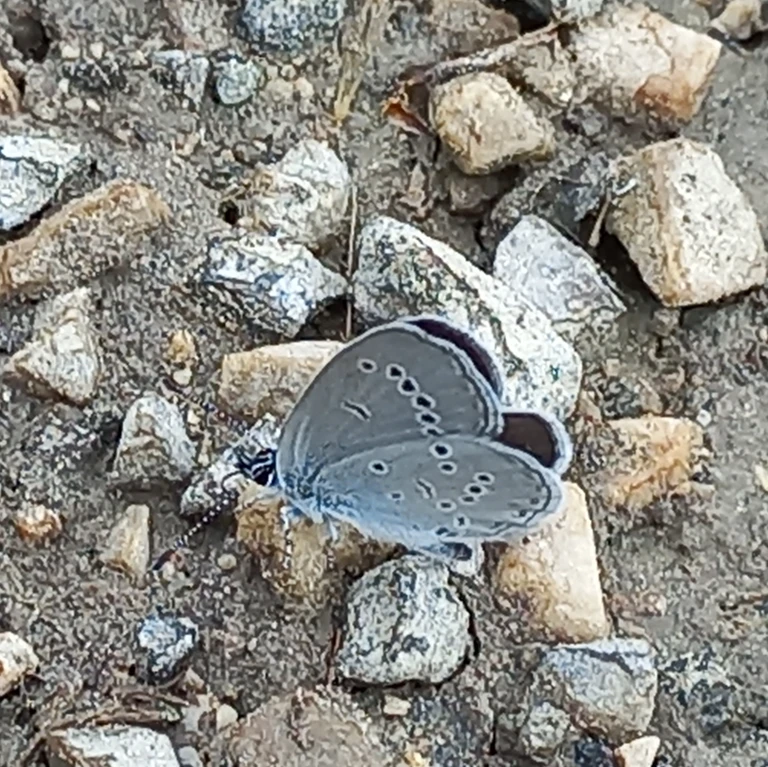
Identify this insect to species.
Cupido minimus
